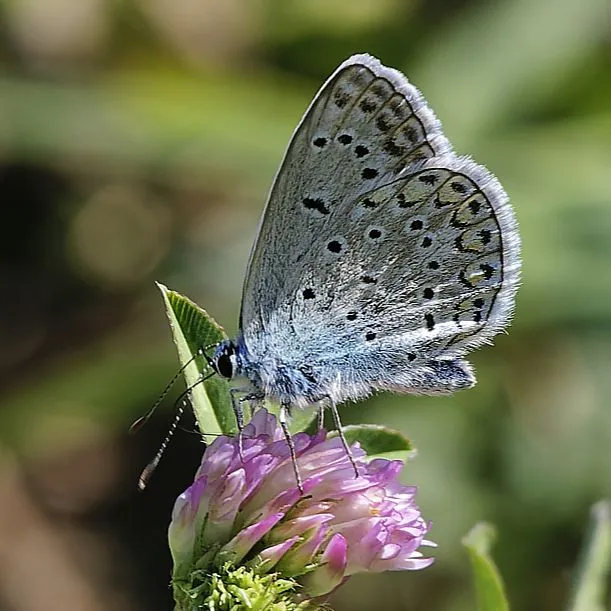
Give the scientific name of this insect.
Polyommatus icarus
